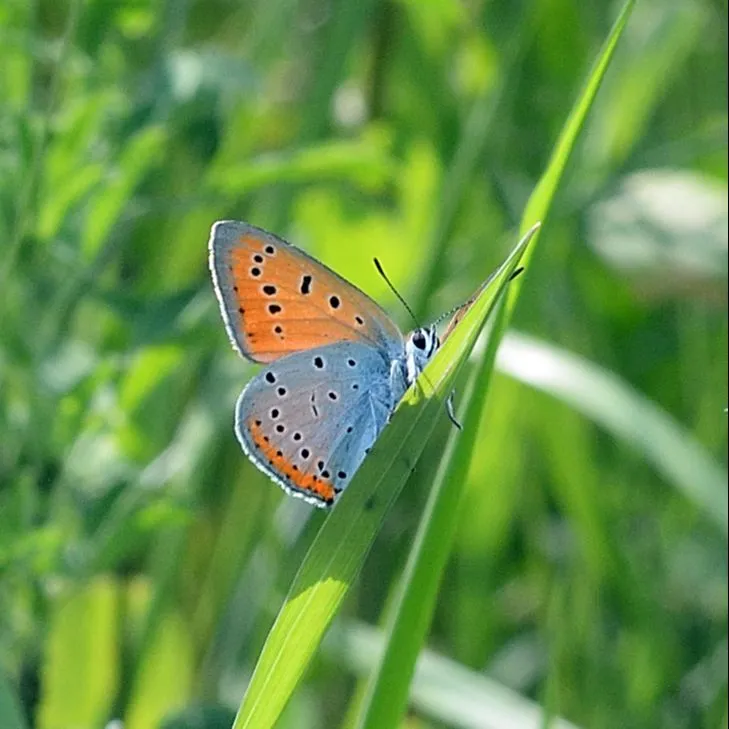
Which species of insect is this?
Lycaena dispar
